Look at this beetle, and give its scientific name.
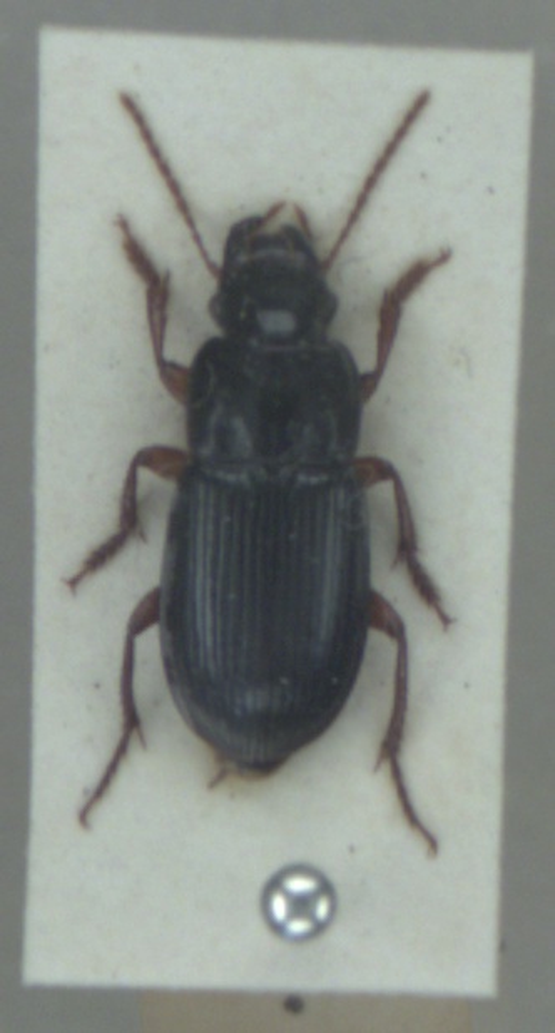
Harpalus laevipes
